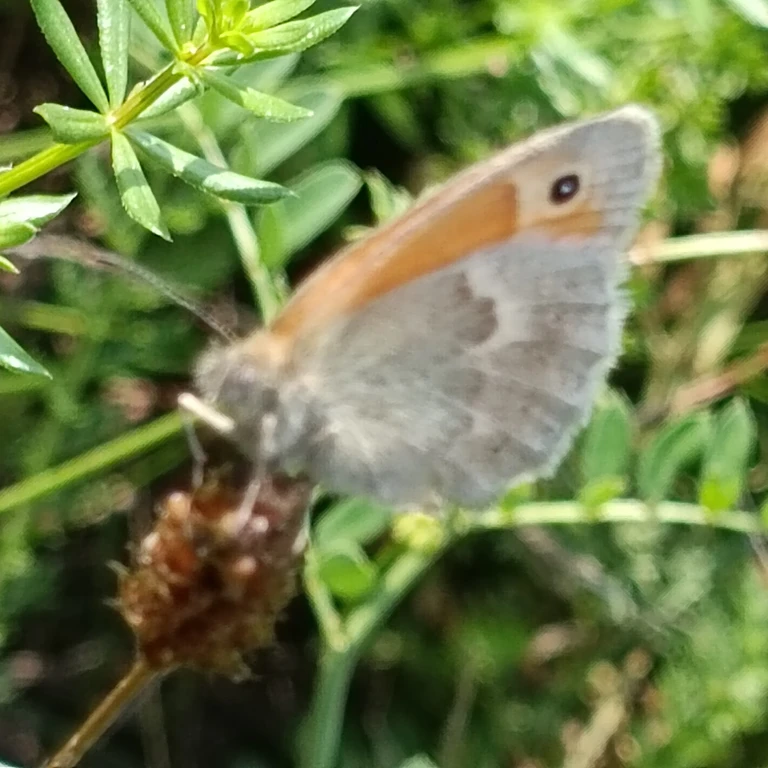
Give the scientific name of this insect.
Coenonympha pamphilus
